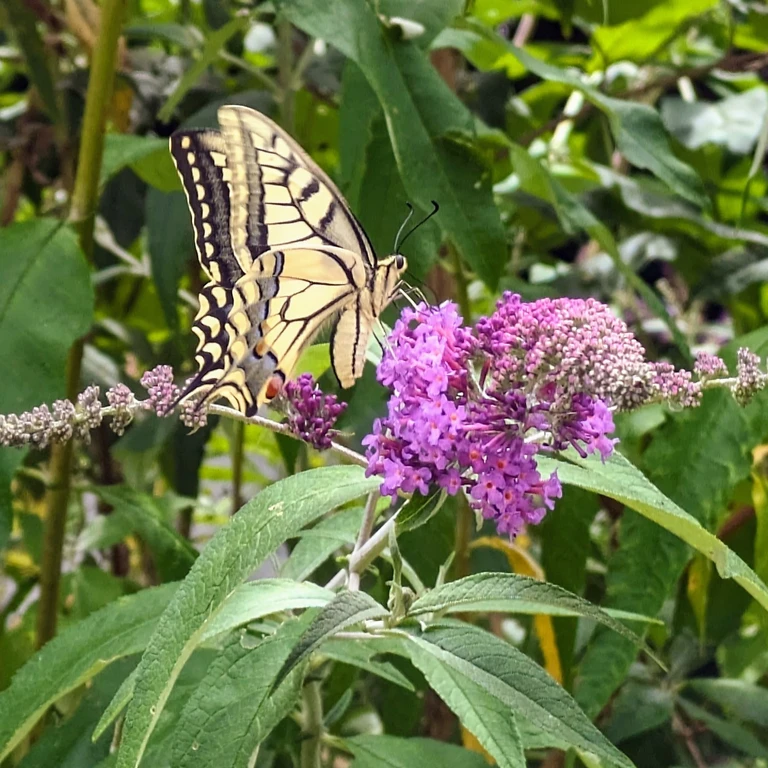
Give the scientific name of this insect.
Papilio machaon
